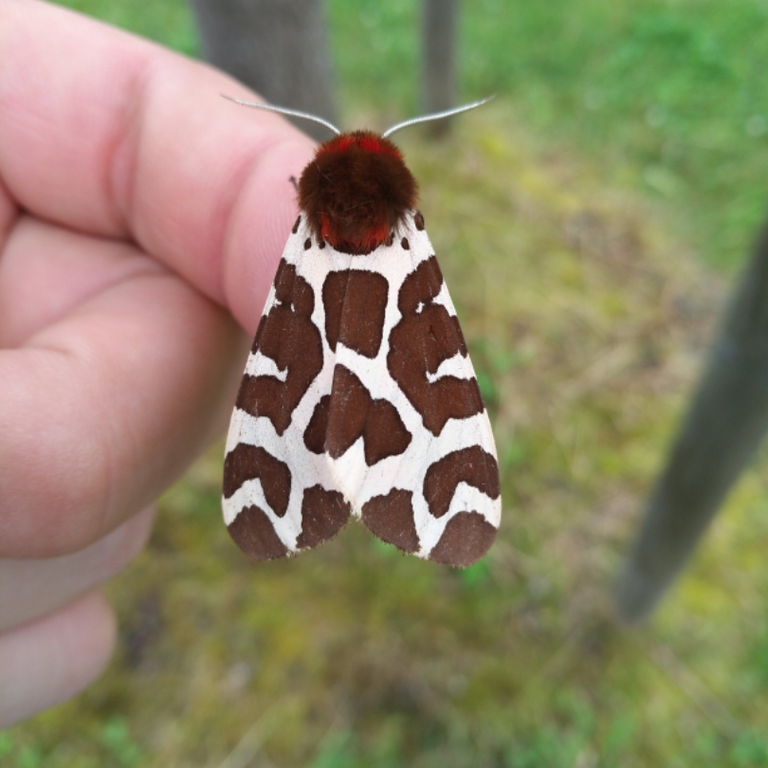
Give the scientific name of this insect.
Arctia caja
